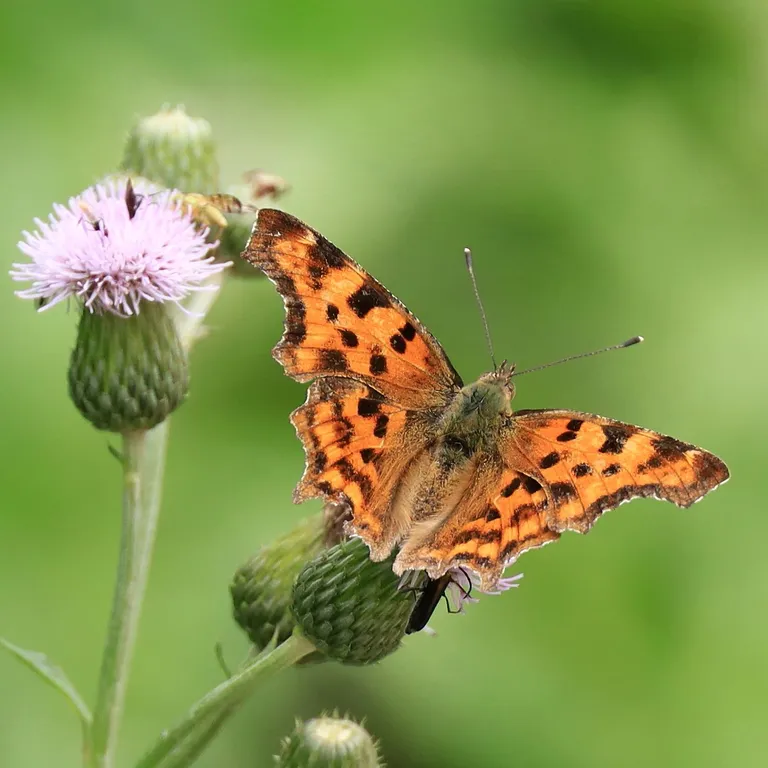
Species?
Polygonia c-album
